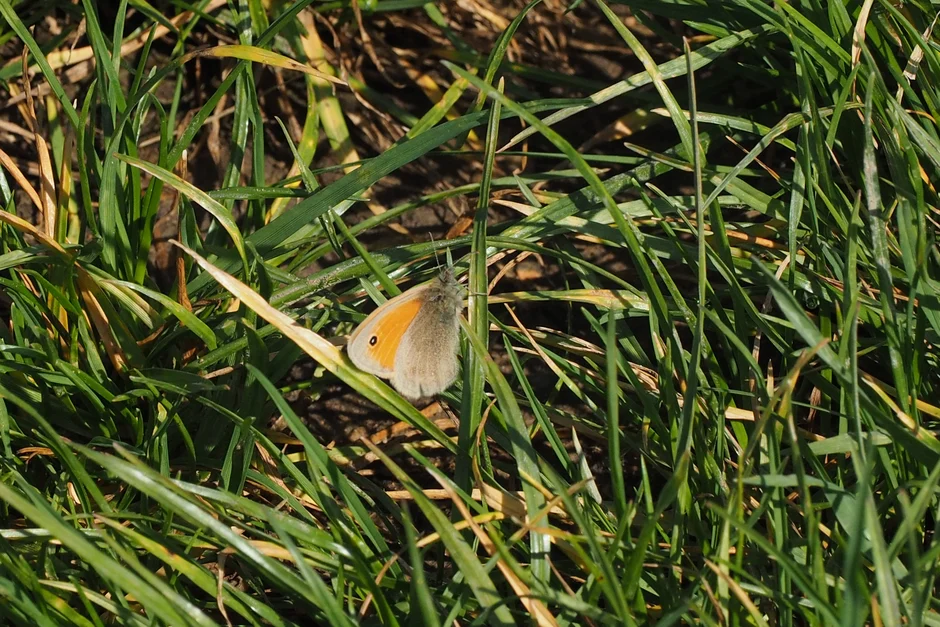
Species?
Coenonympha pamphilus
